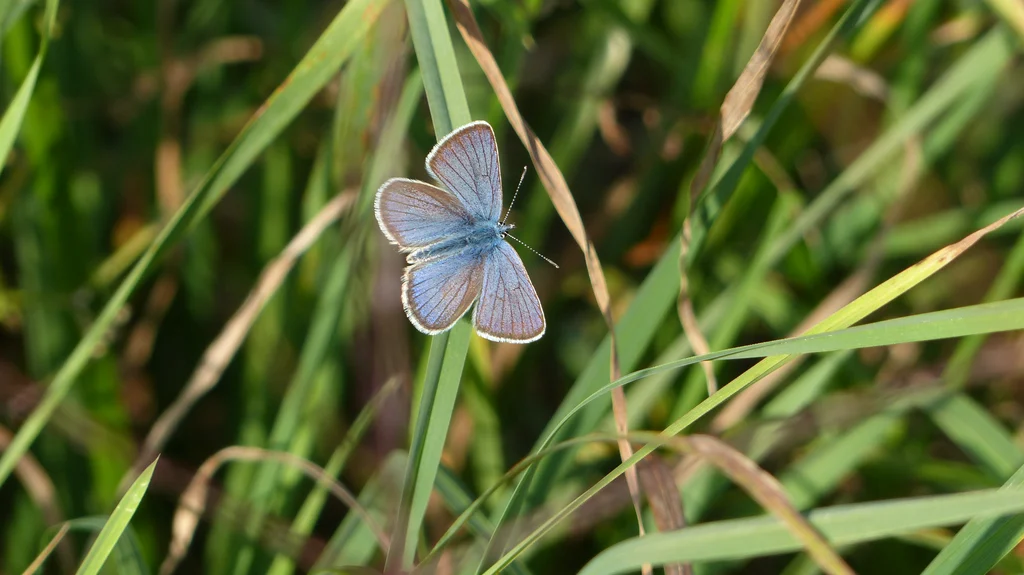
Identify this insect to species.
Cyaniris semiargus
